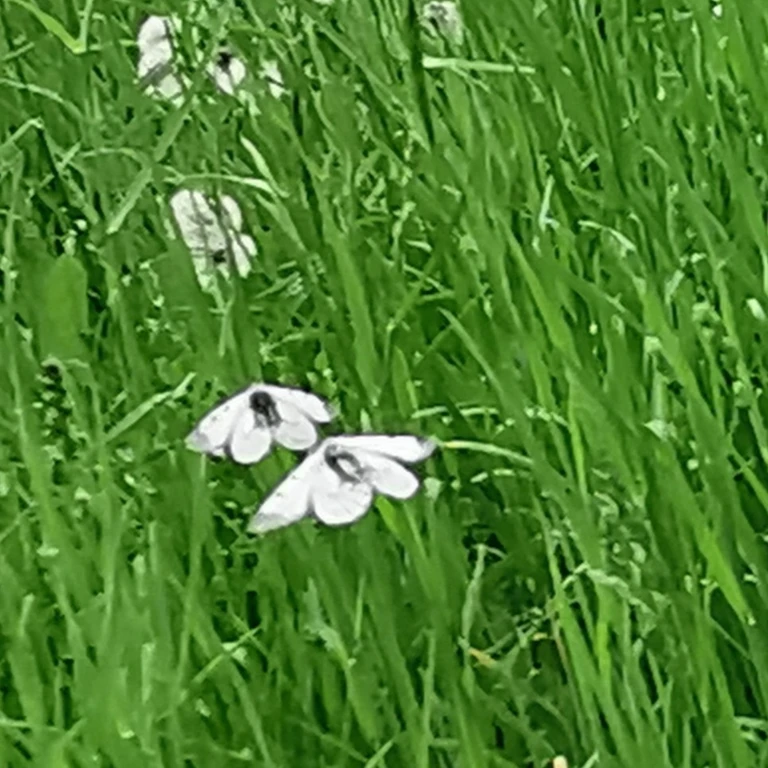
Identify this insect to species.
Parnassius mnemosyne
